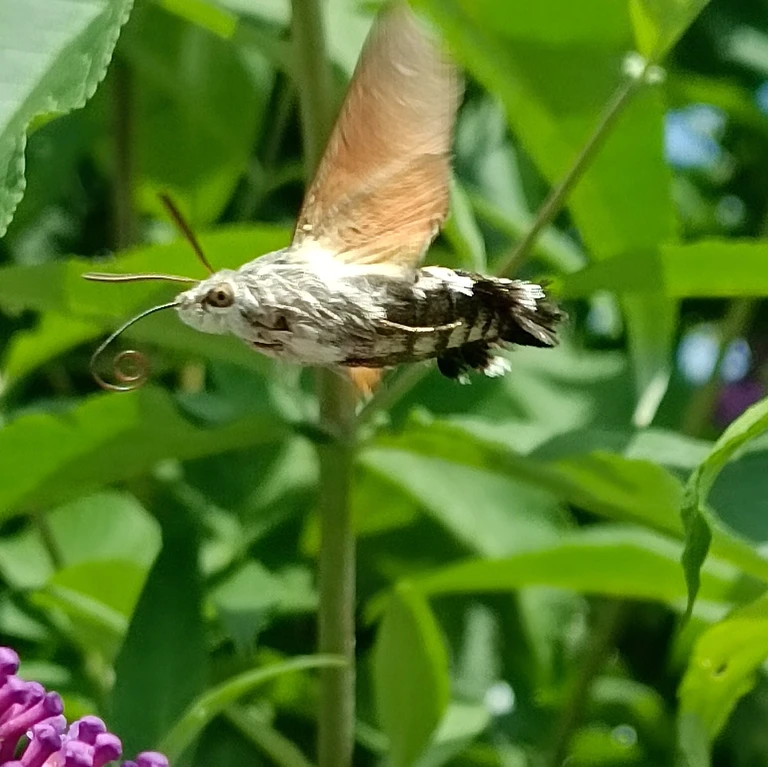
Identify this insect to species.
Macroglossum stellatarum
